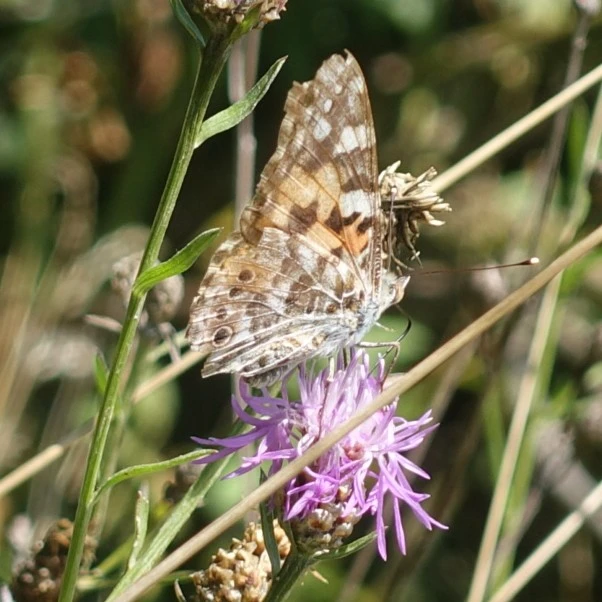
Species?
Vanessa cardui
